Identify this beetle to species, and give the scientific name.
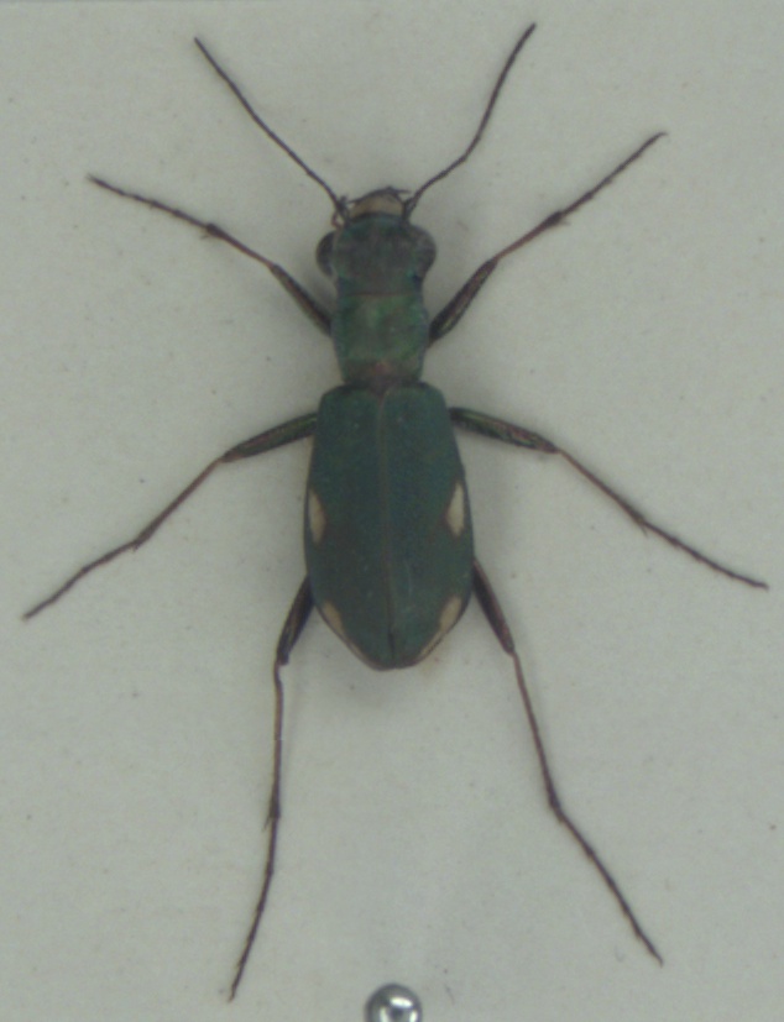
Cylindera germanica
